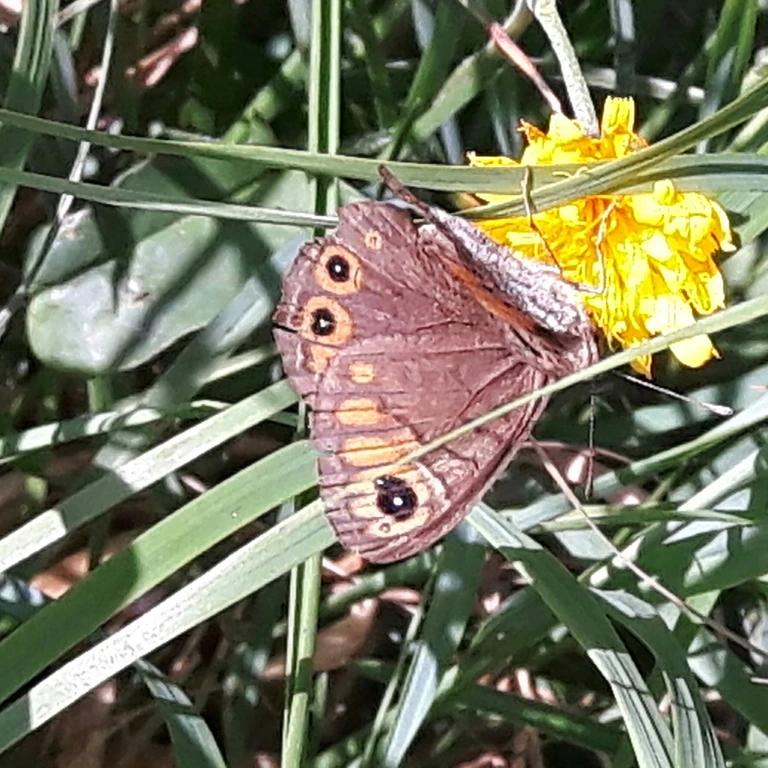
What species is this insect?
Lasiommata petropolitana (also Pararge petropolitana)
